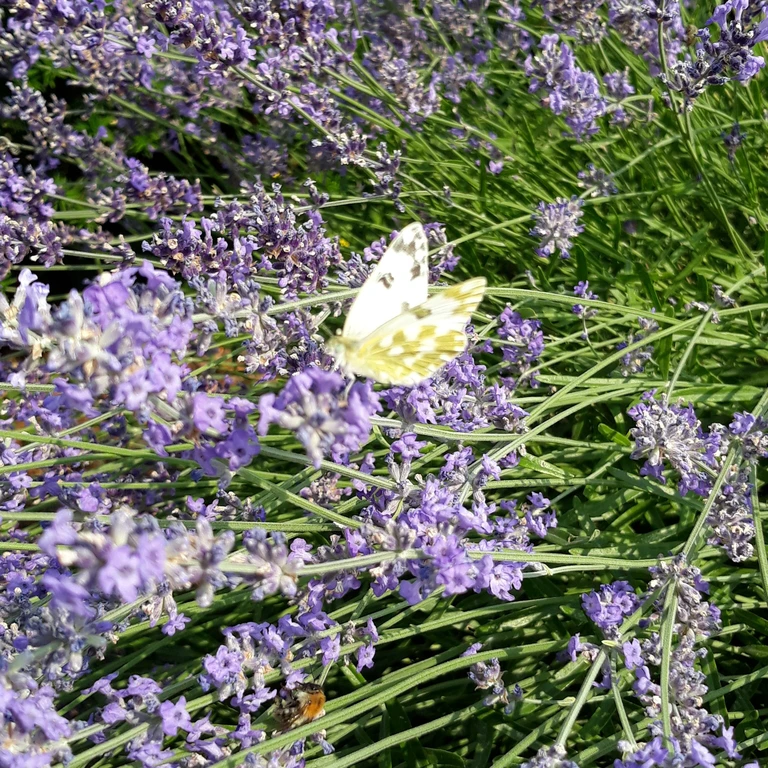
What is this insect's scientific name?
Pontia edusa
